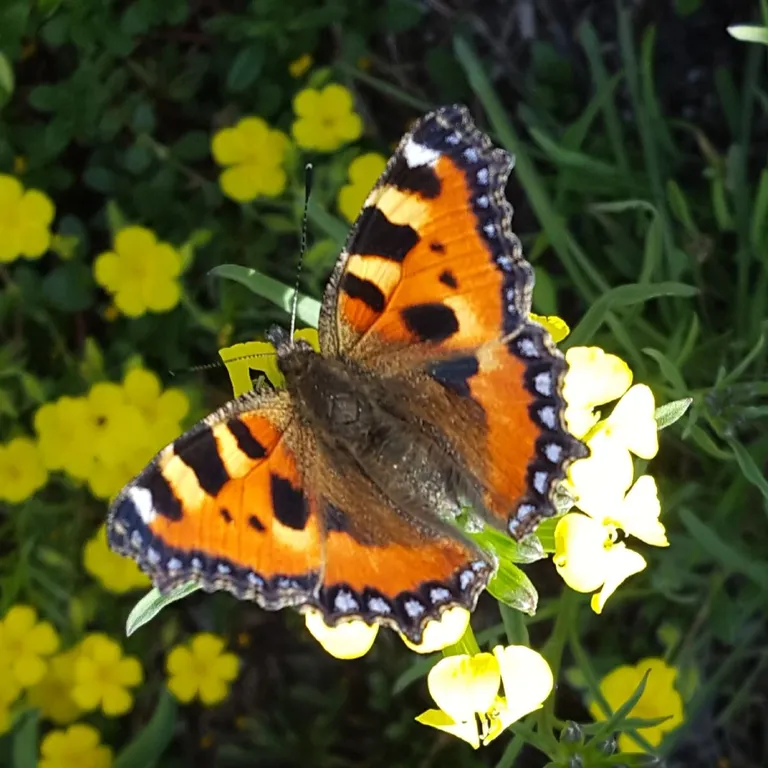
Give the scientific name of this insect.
Aglais urticae
